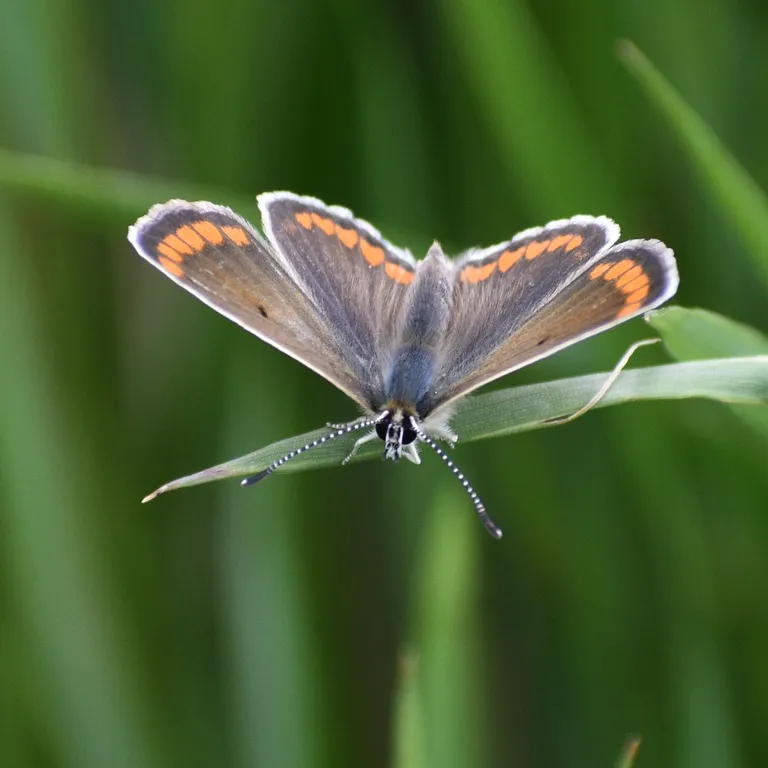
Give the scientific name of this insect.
Aricia agestis/artaxerxes
